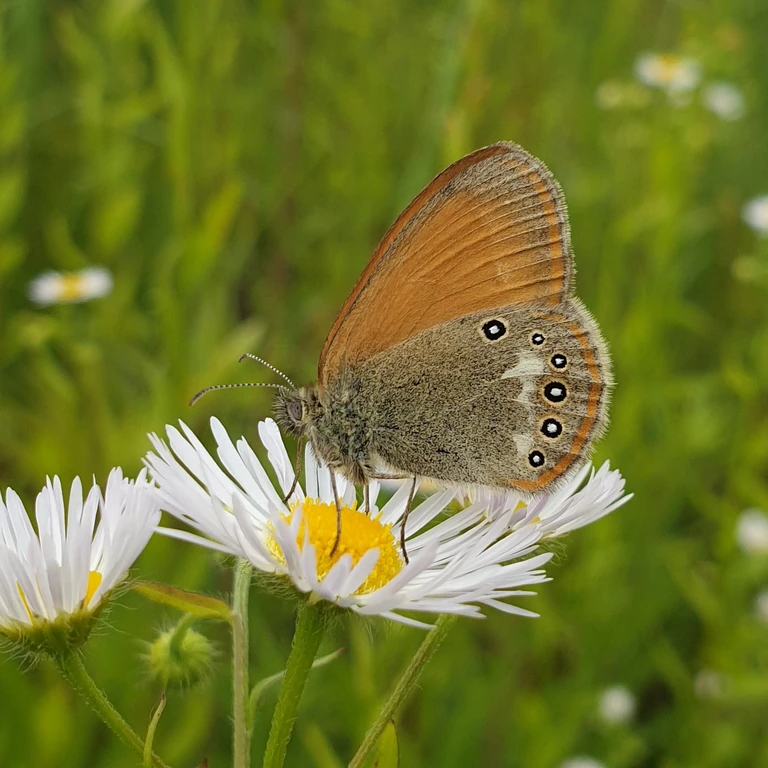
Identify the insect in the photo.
Coenonympha glycerion (also Coenonympha iphis)
